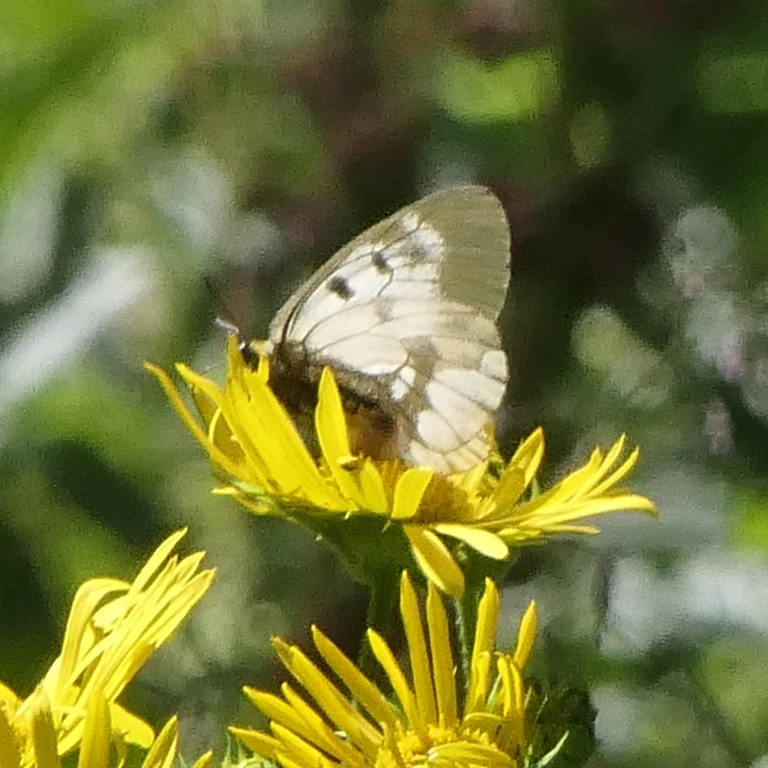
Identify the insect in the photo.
Parnassius mnemosyne
